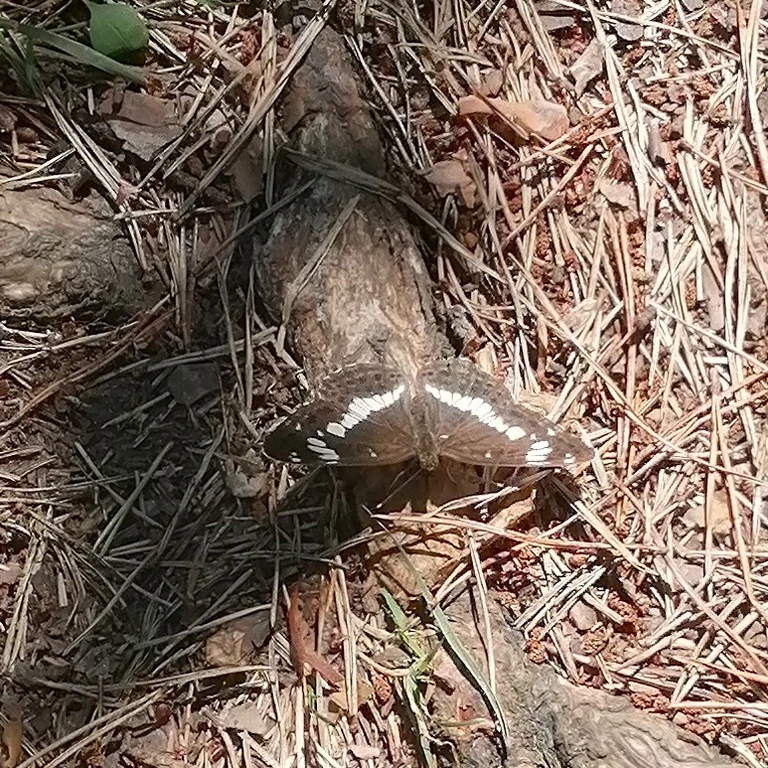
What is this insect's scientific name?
Limenitis camilla (also Ladoga camilla)
